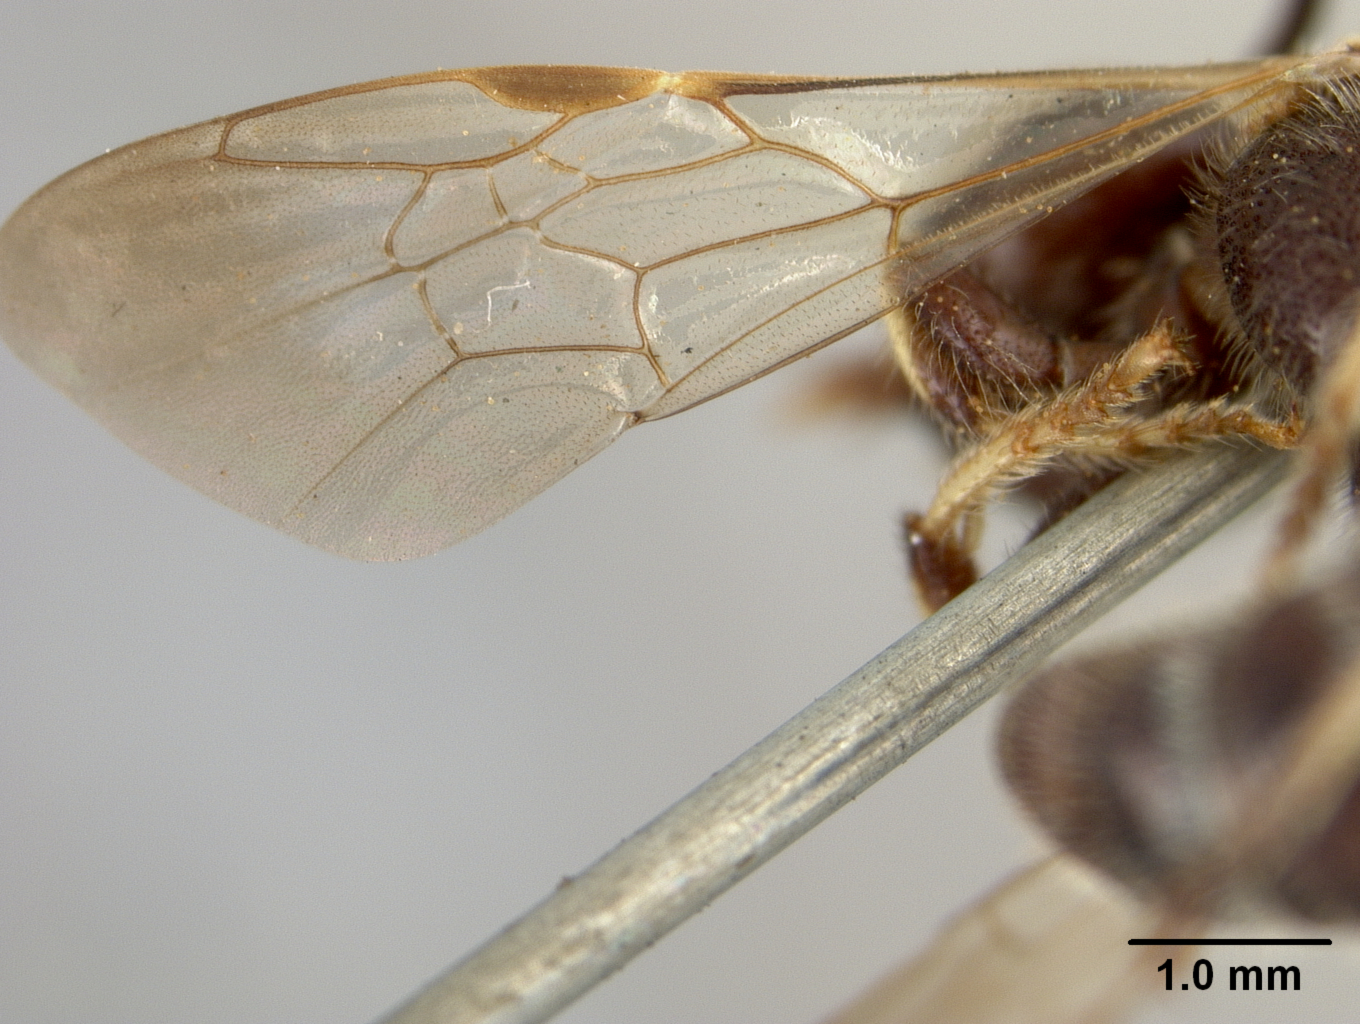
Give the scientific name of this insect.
Protandrena asclepiadis
